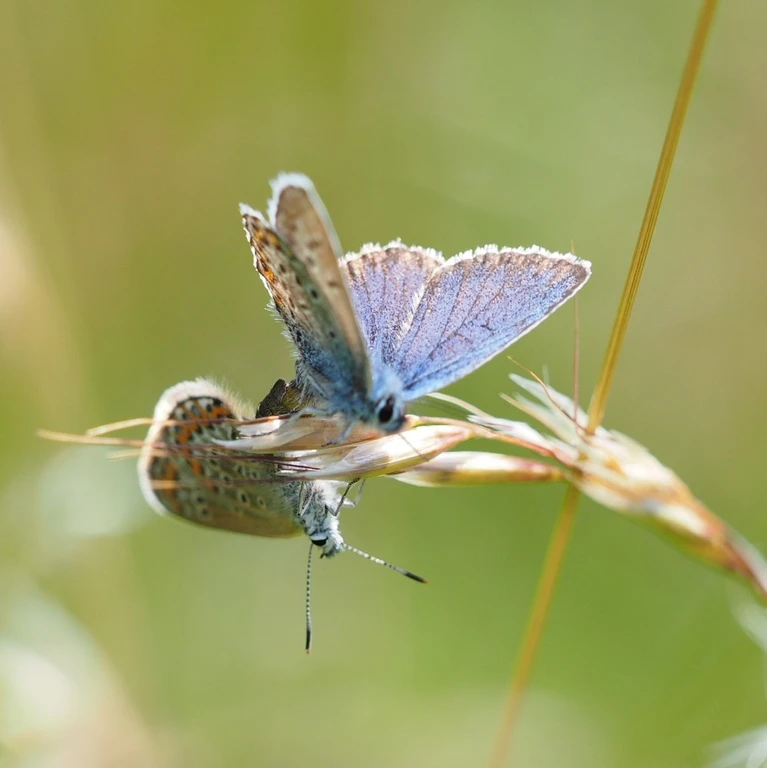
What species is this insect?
Plebejus argus
